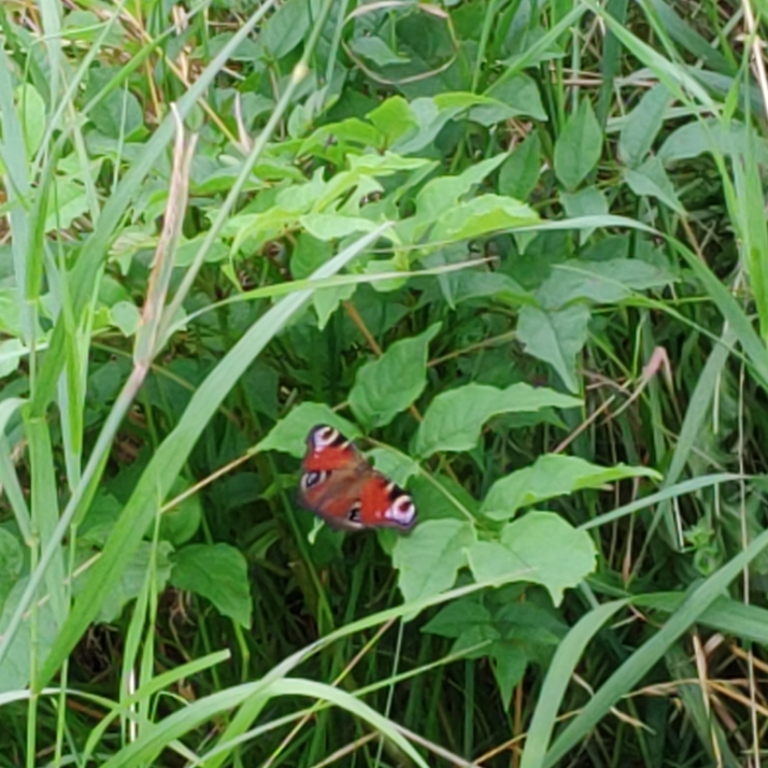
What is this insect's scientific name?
Aglais io
